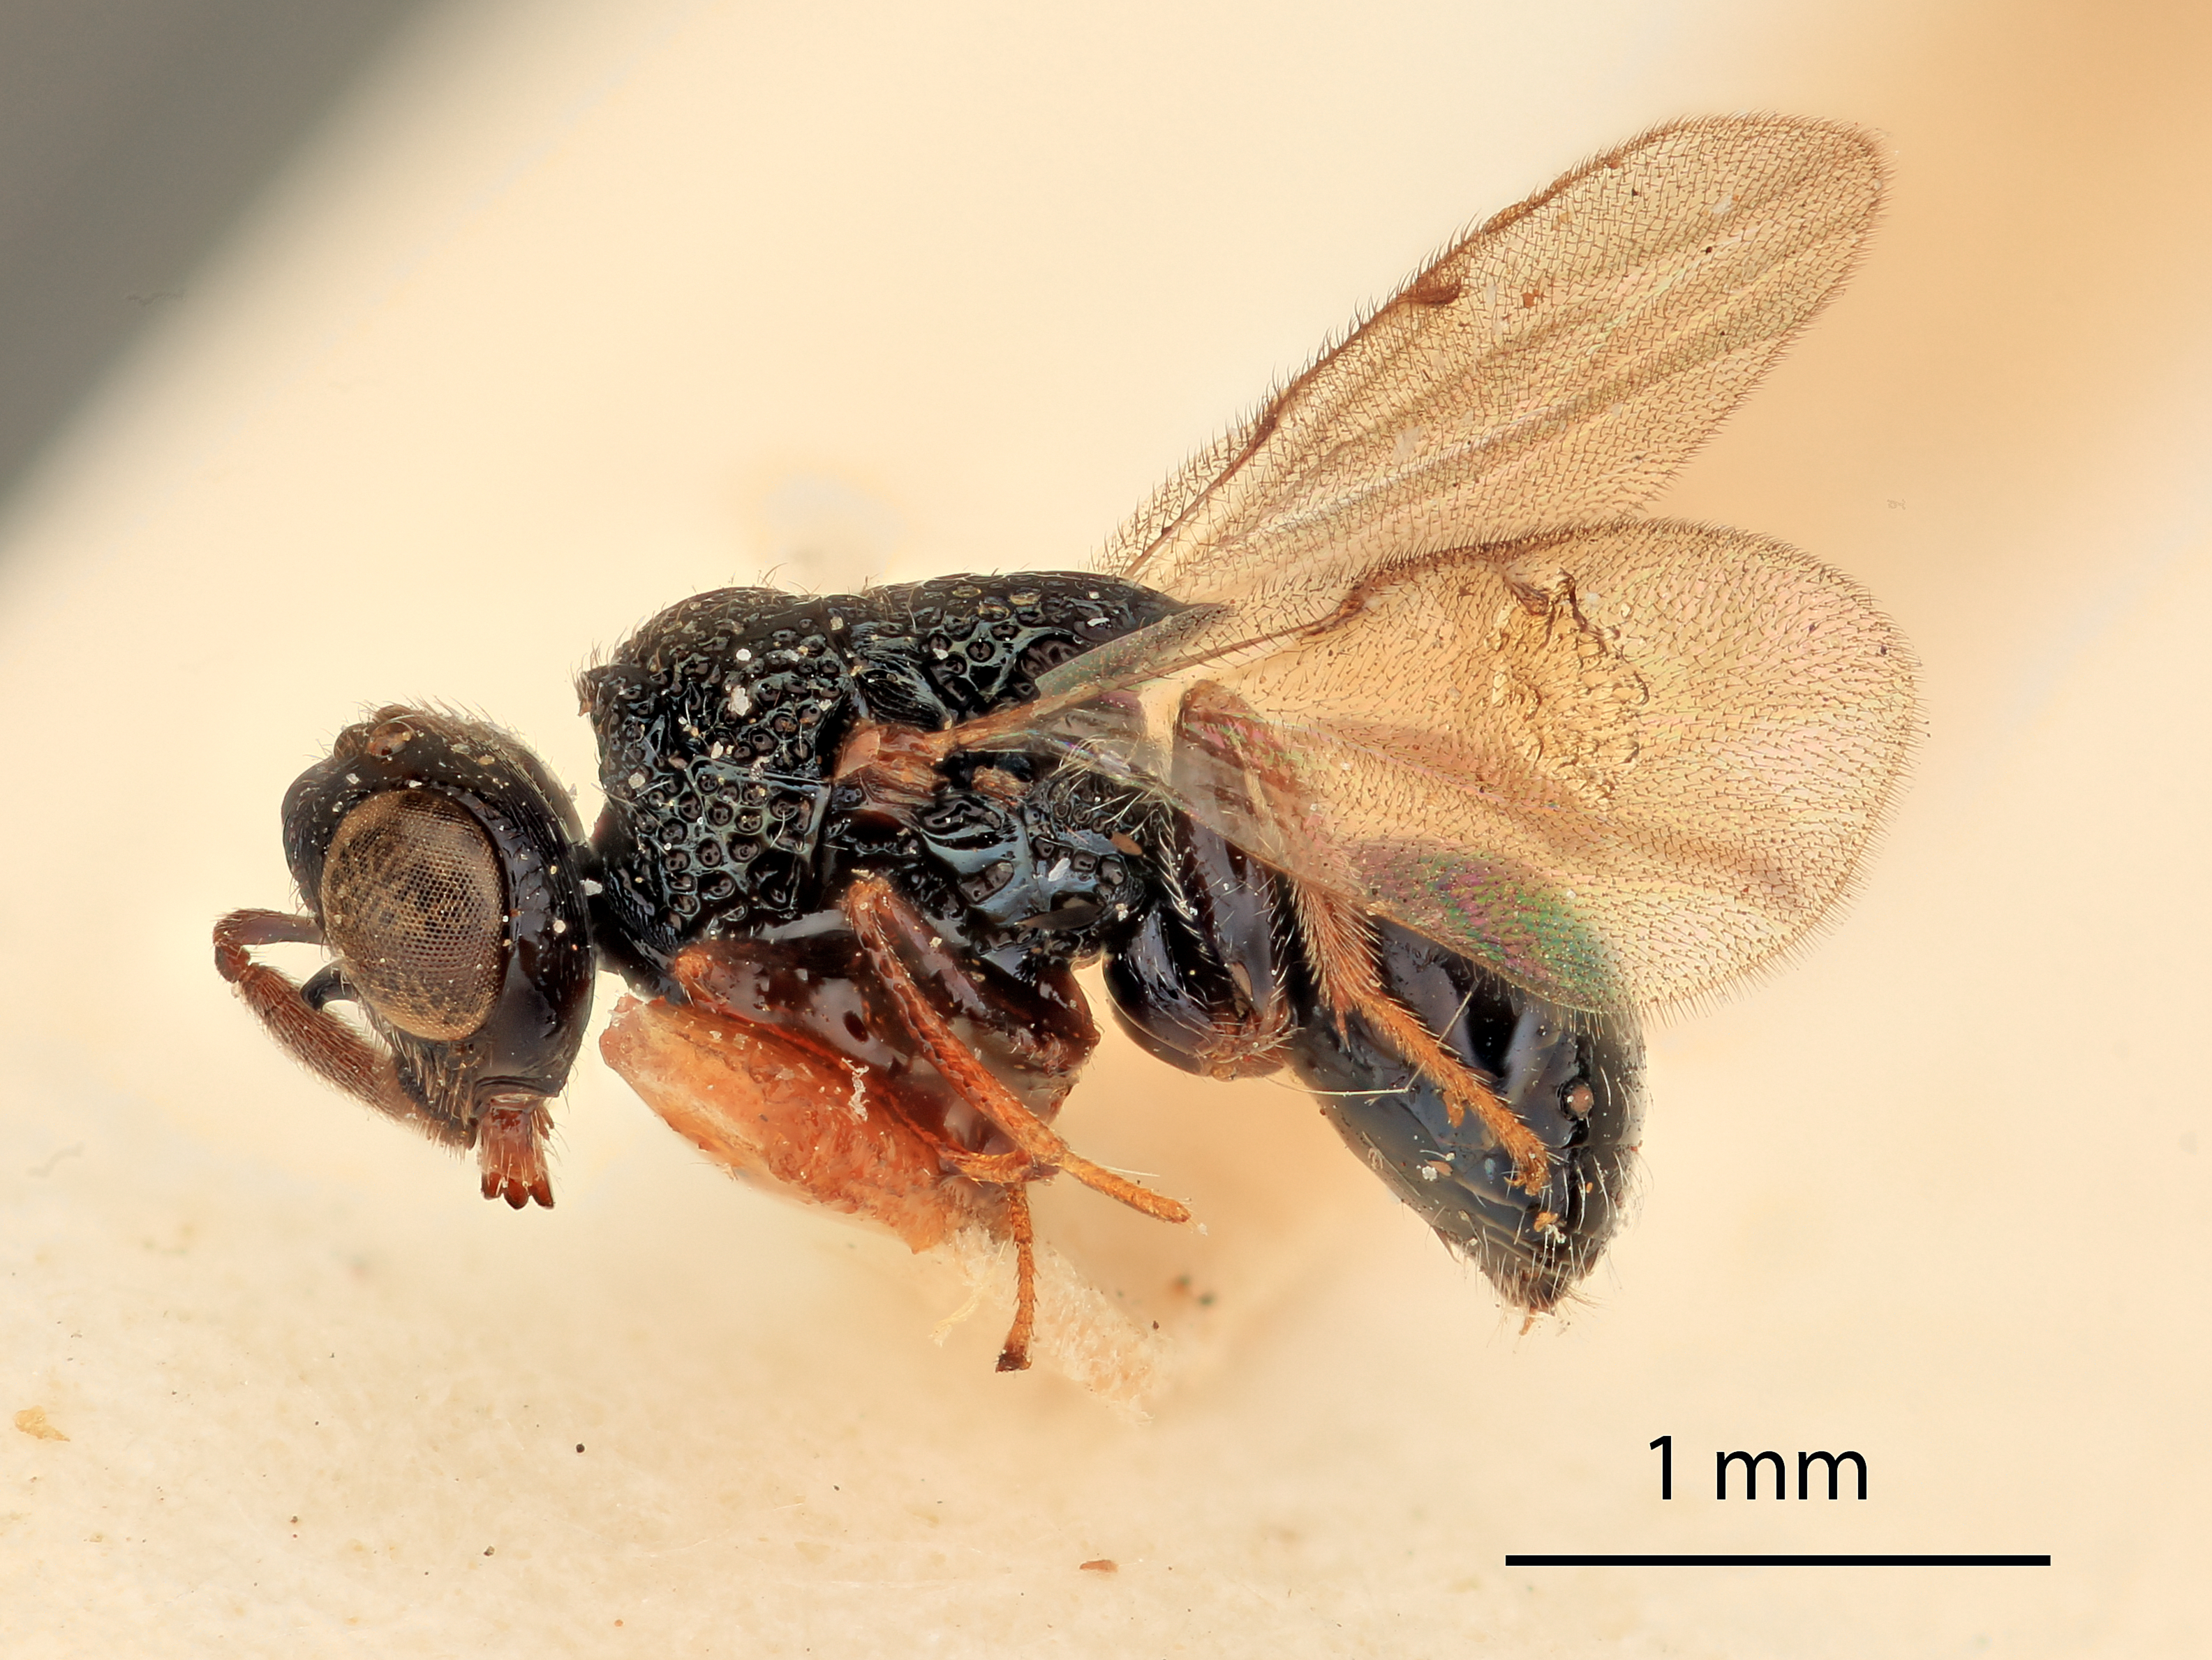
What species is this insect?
Monacon canaliculata
